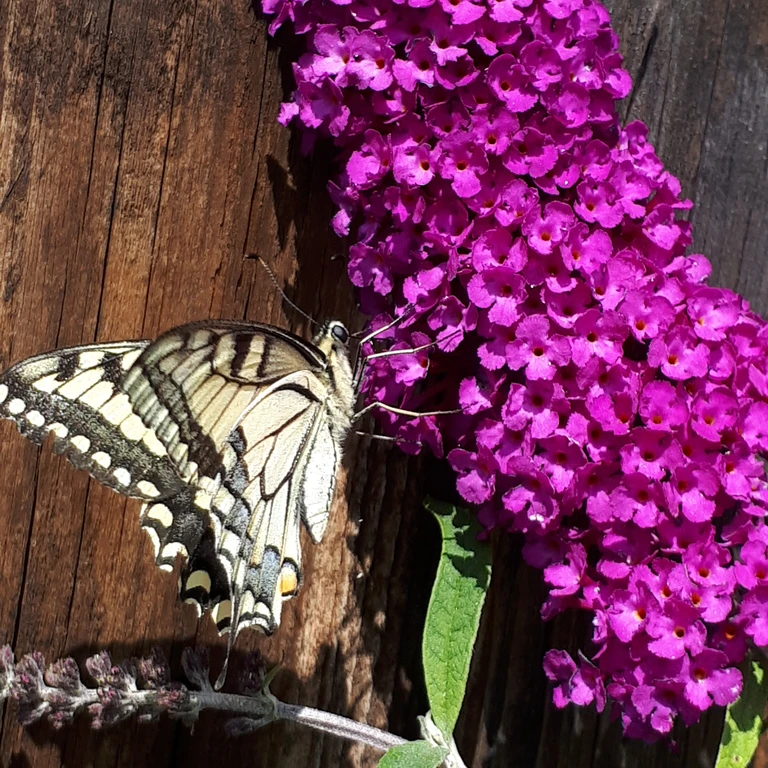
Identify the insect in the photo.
Papilio machaon
